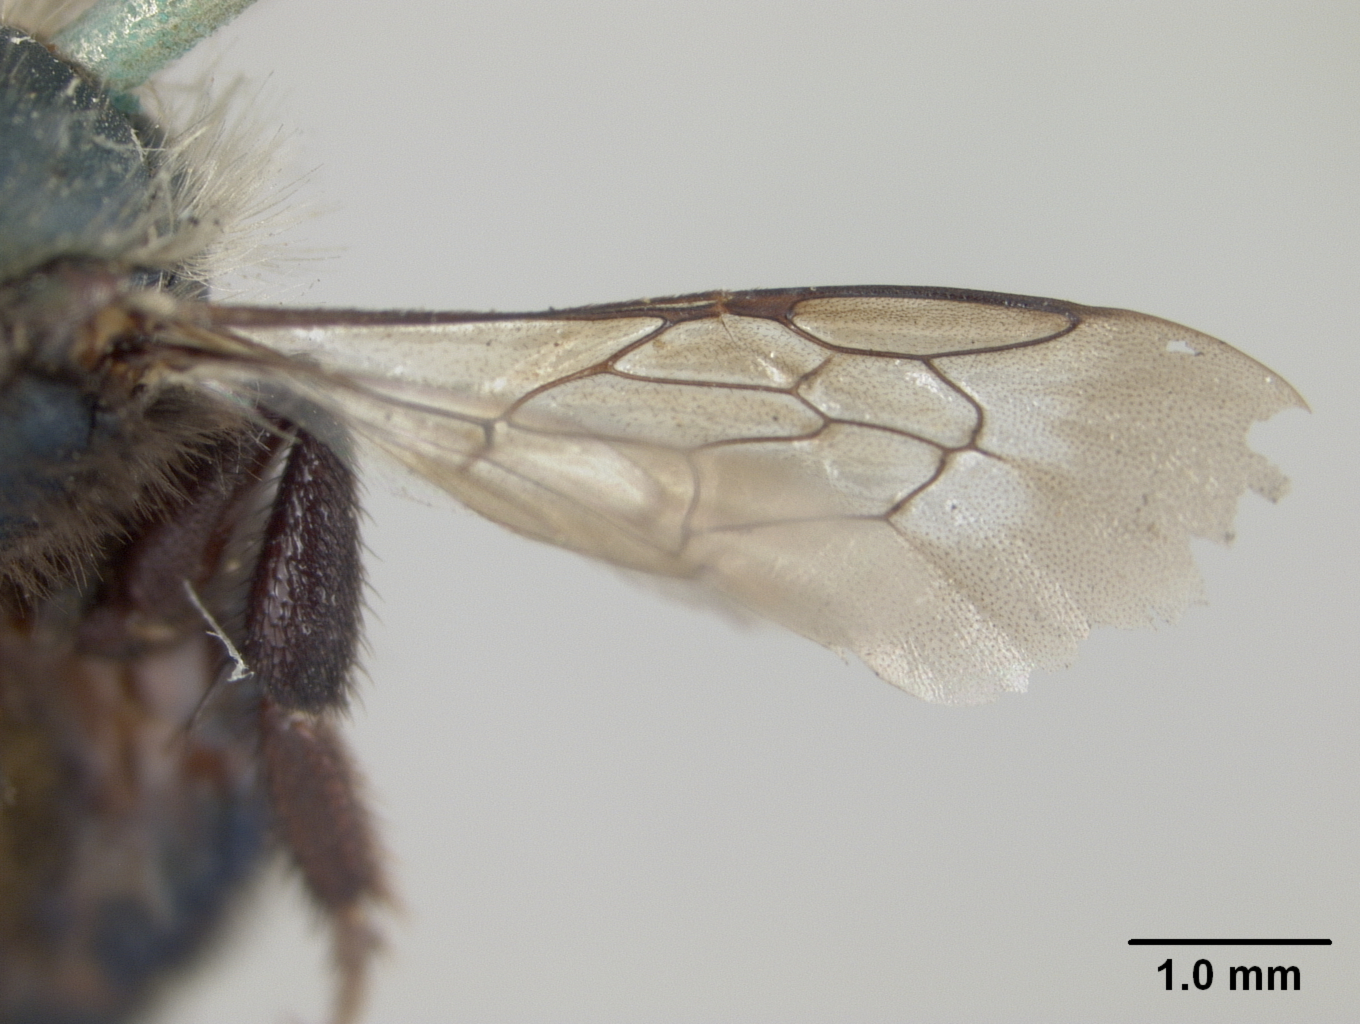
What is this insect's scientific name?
Osmia giliarum
